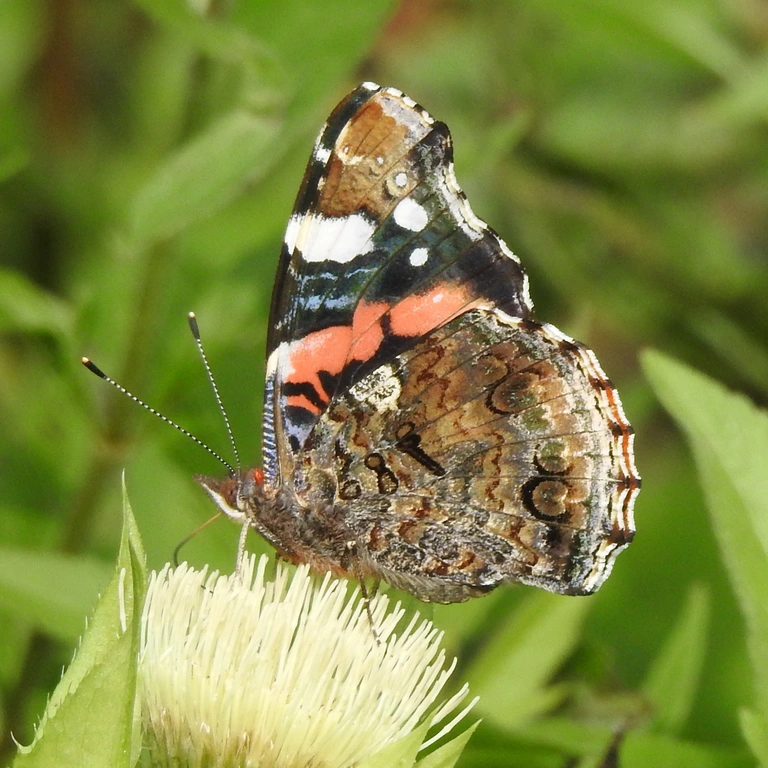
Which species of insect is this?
Vanessa atalanta
